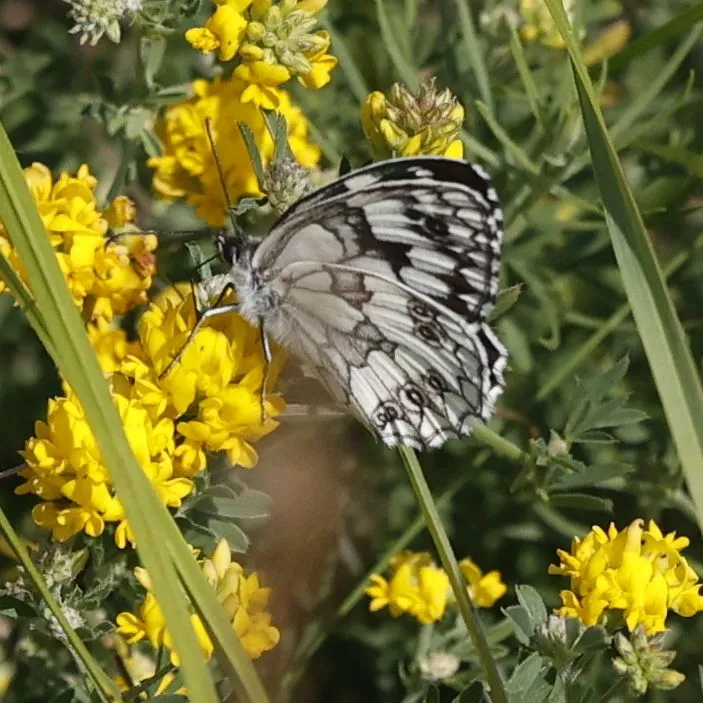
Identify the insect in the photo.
Melanargia galathea
